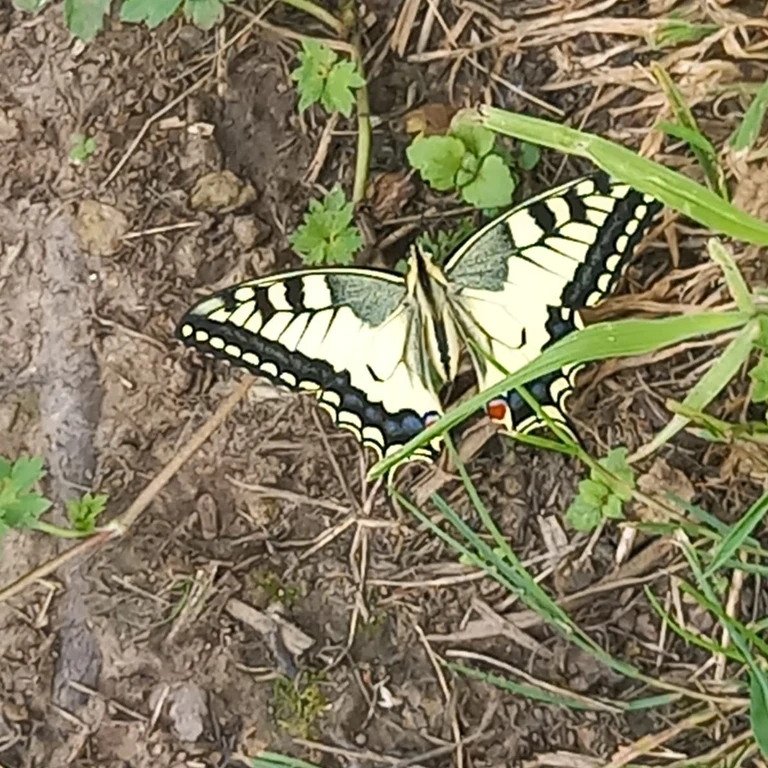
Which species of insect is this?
Papilio machaon
